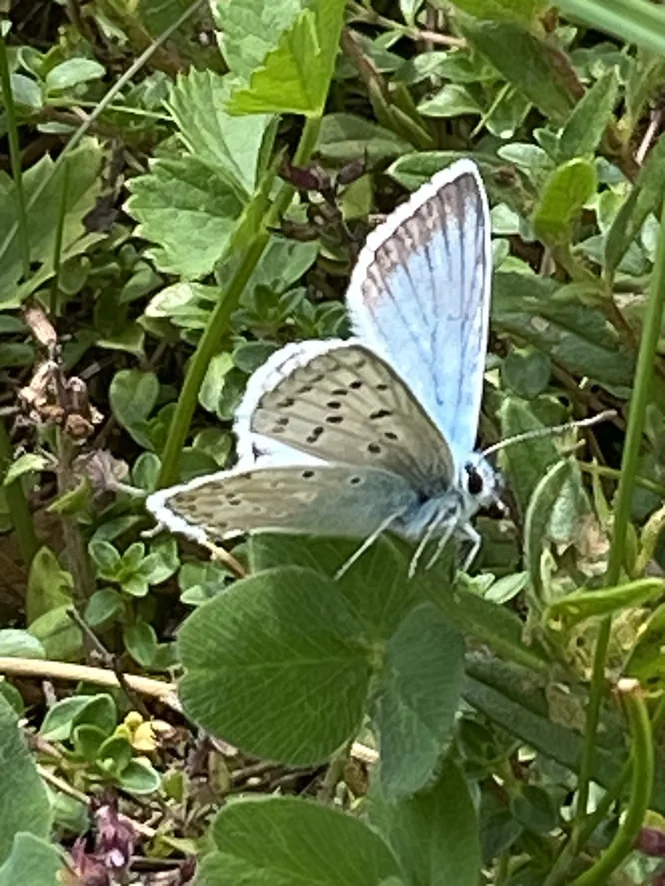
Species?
Lysandra coridon
